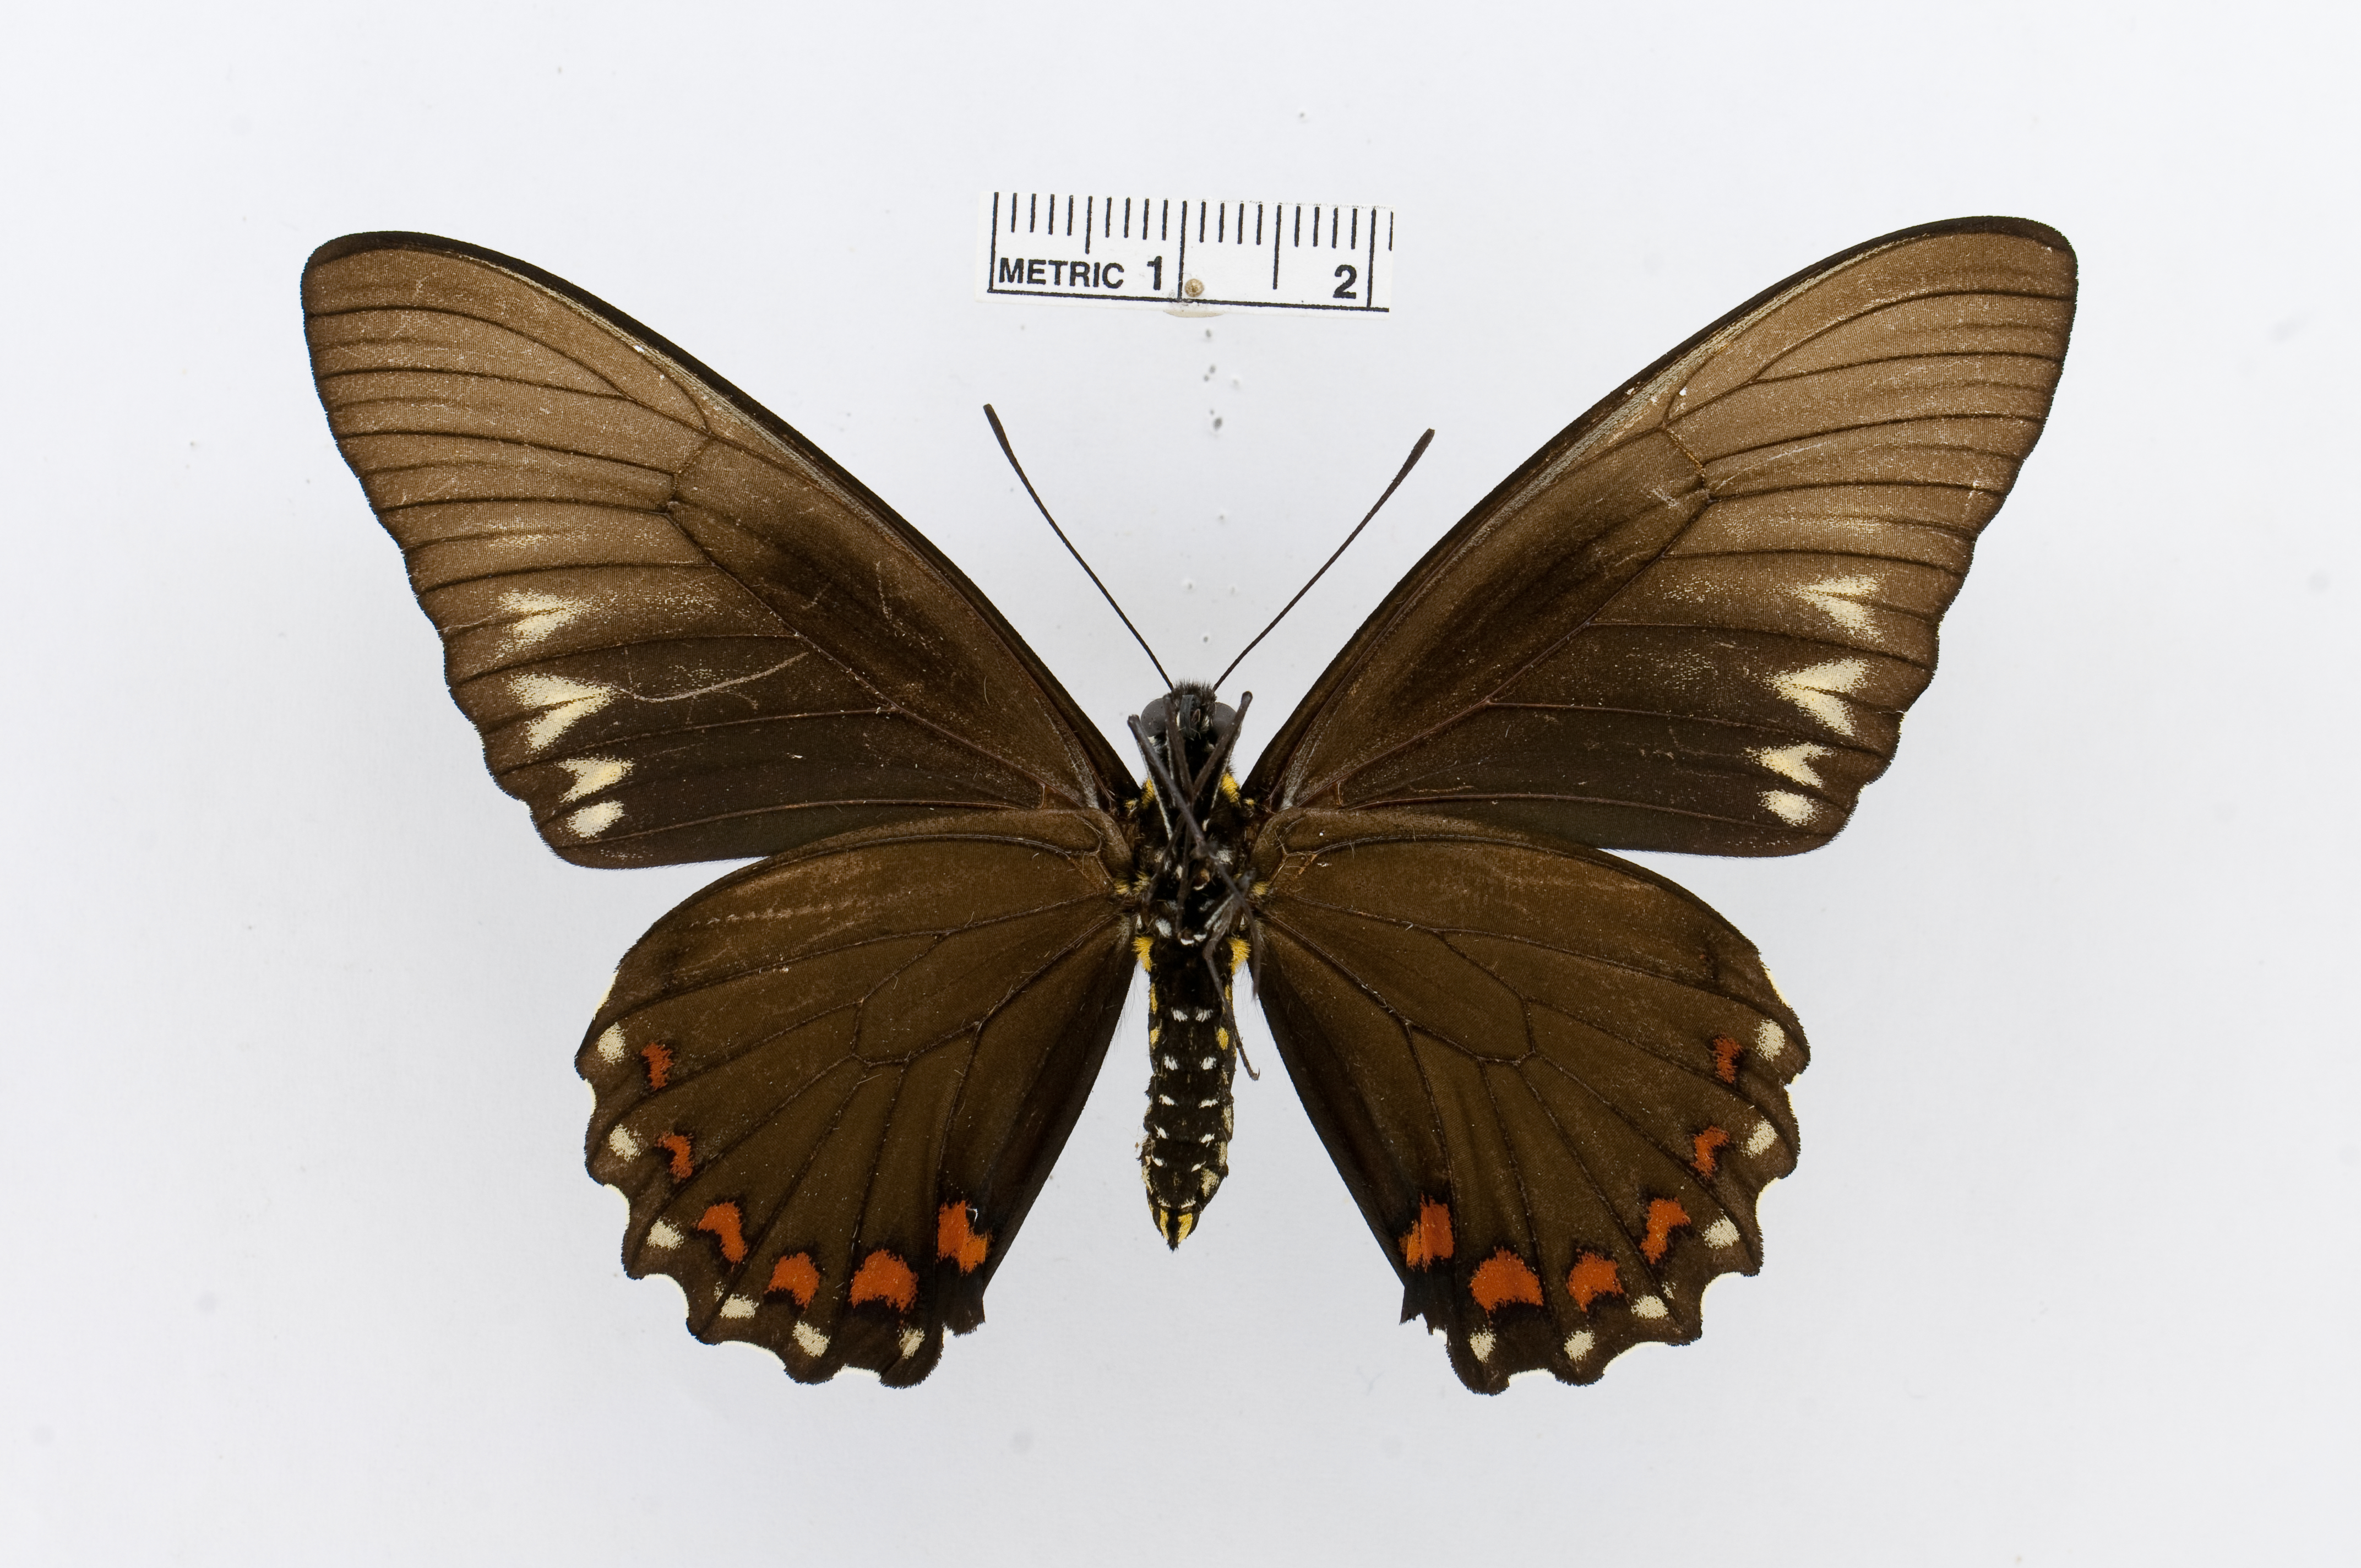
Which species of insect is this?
Battus chalceus
